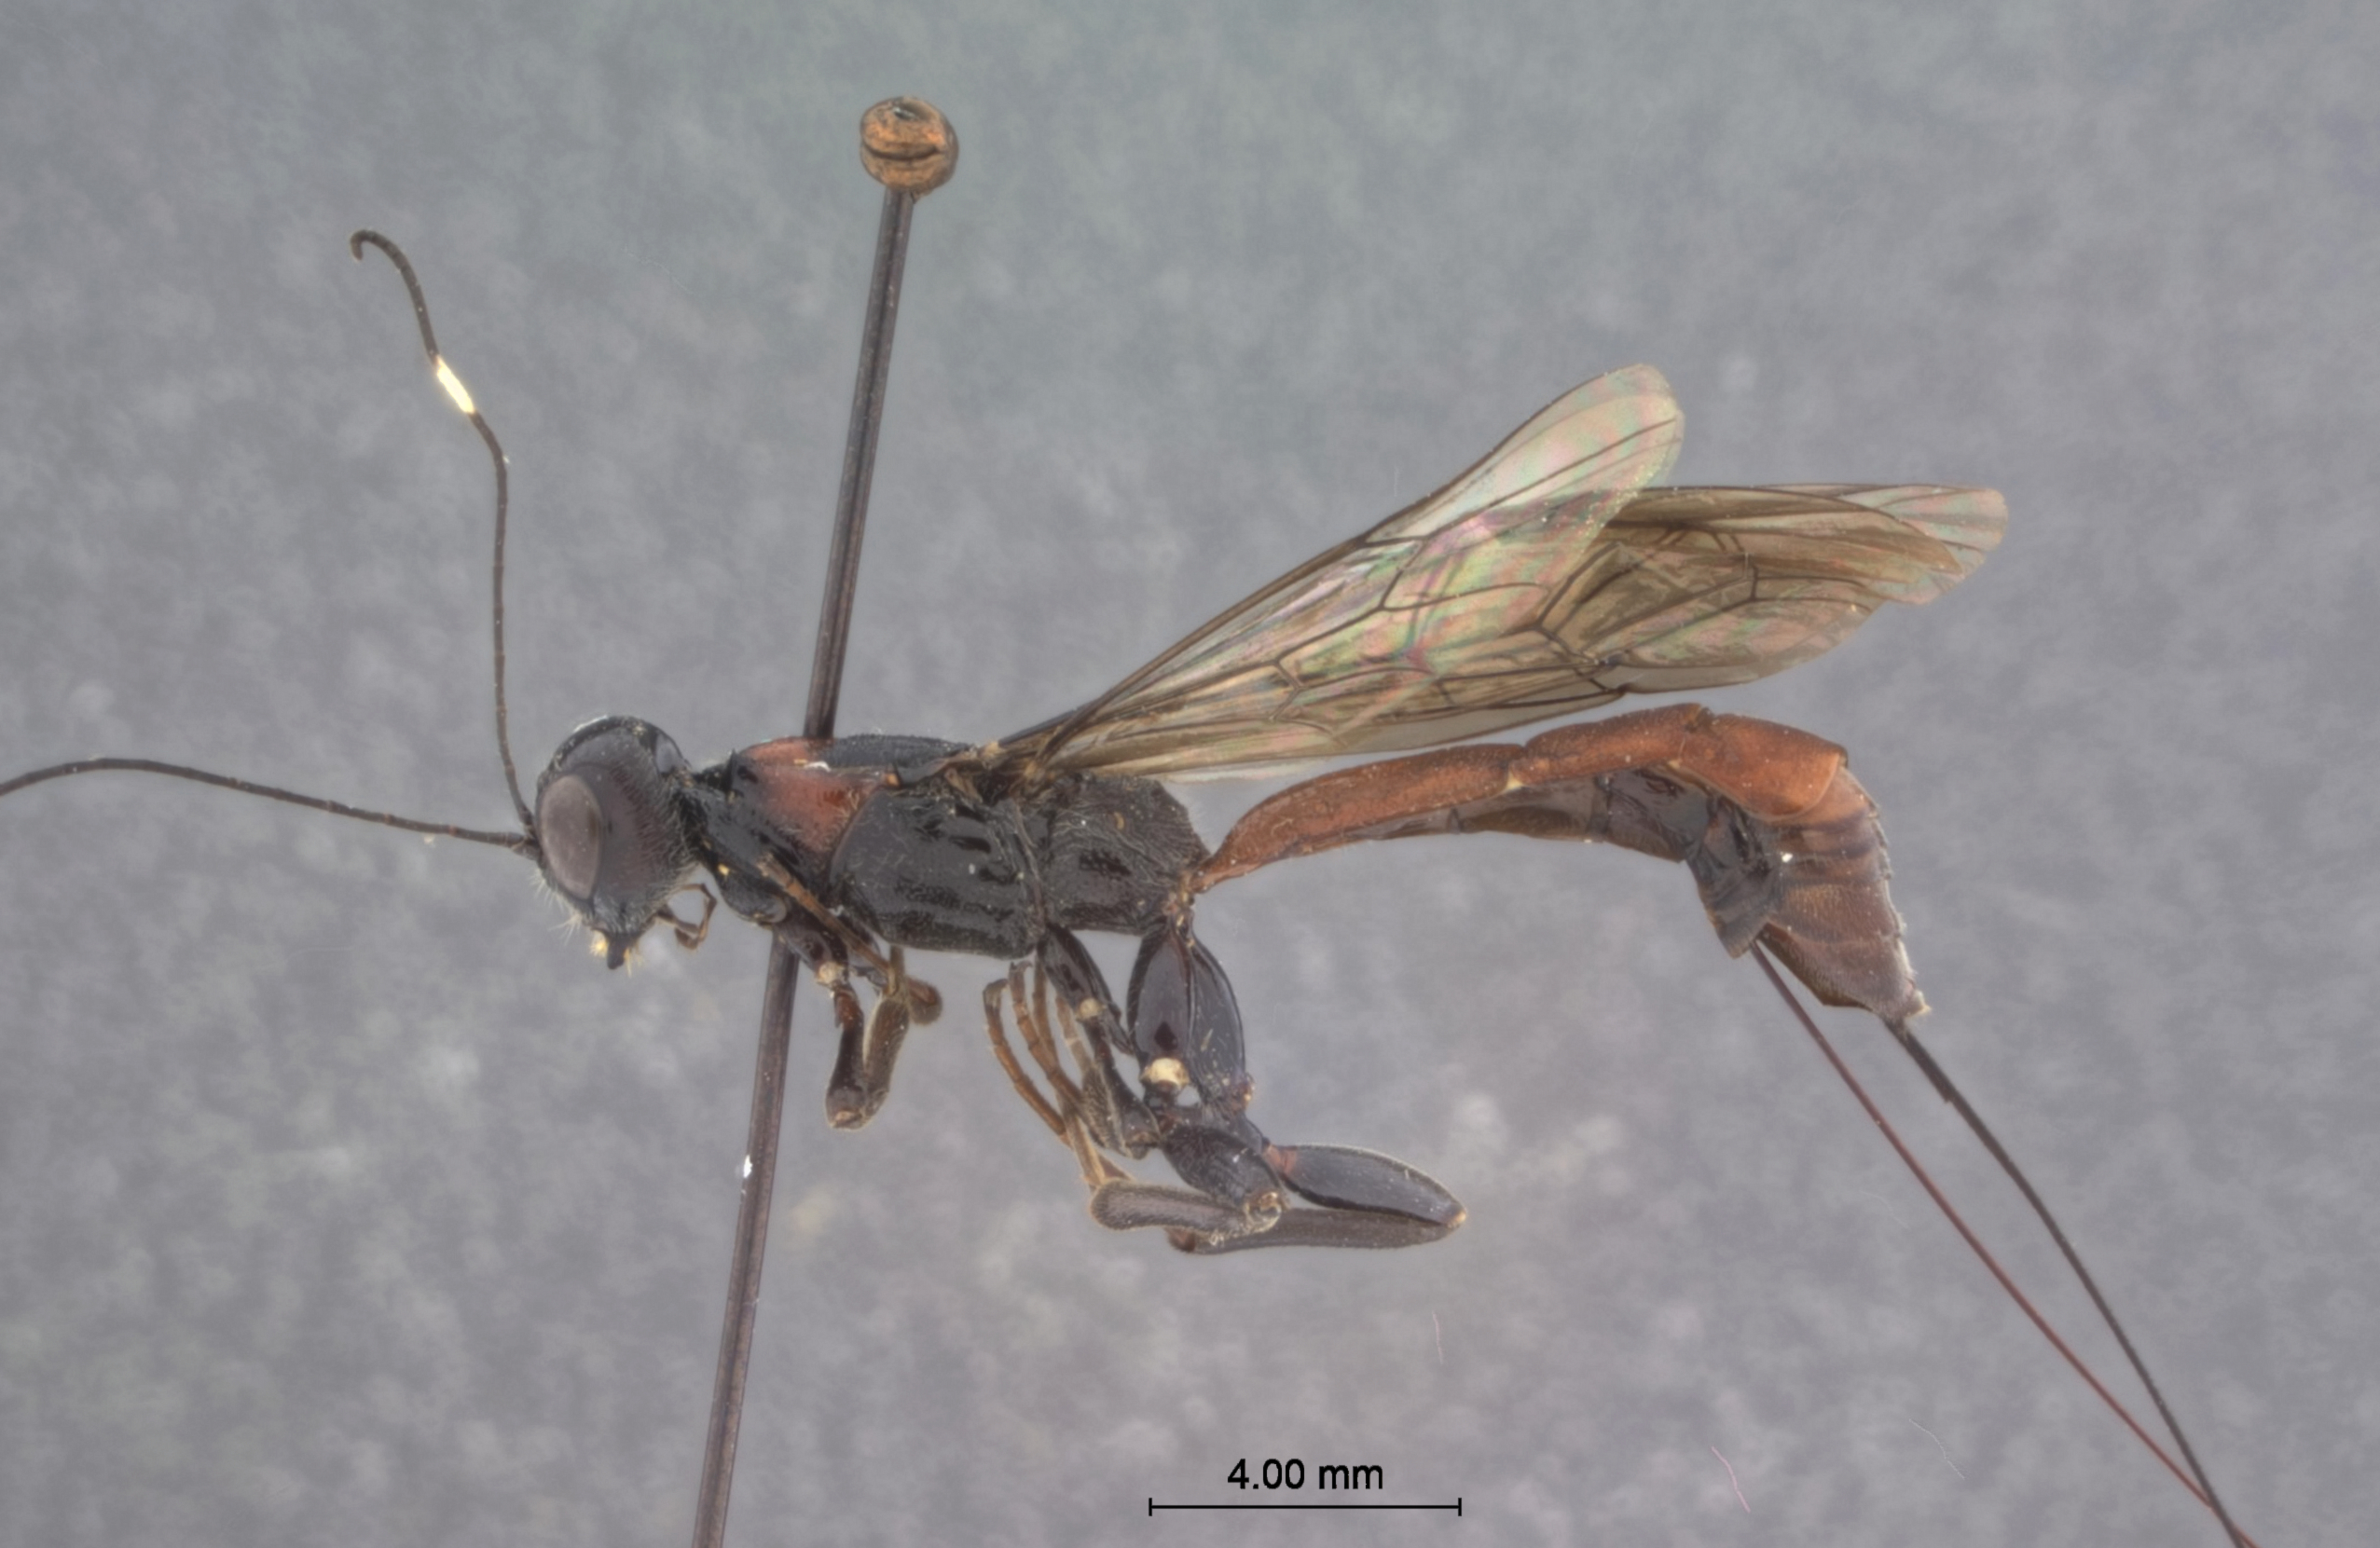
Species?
Xorides humeralis
